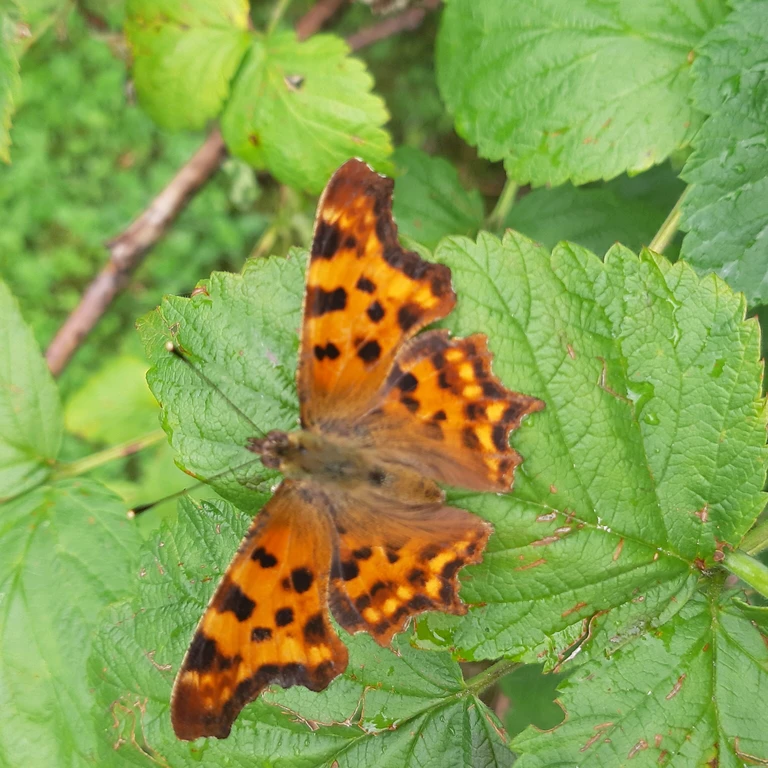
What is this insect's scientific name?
Polygonia c-album
